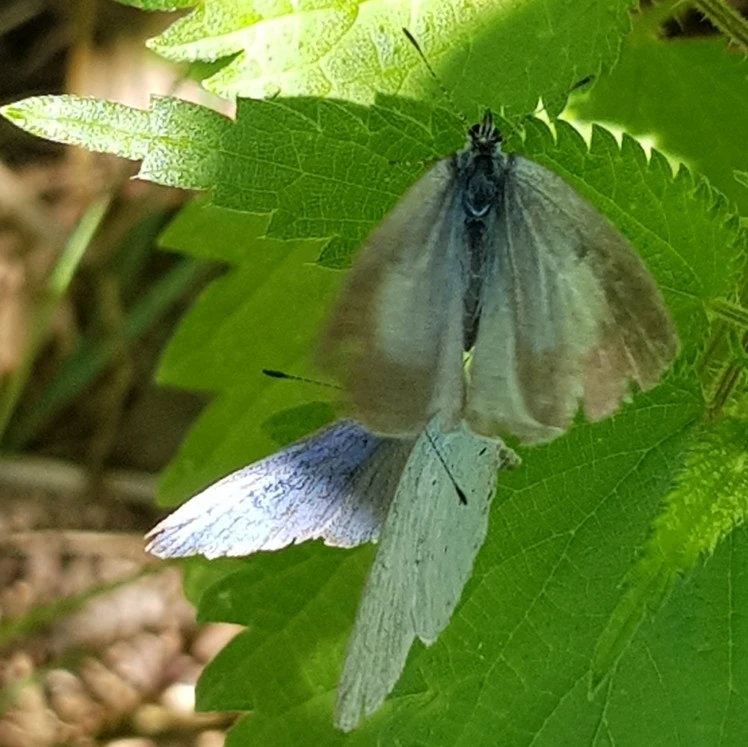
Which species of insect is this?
Celastrina argiolus
